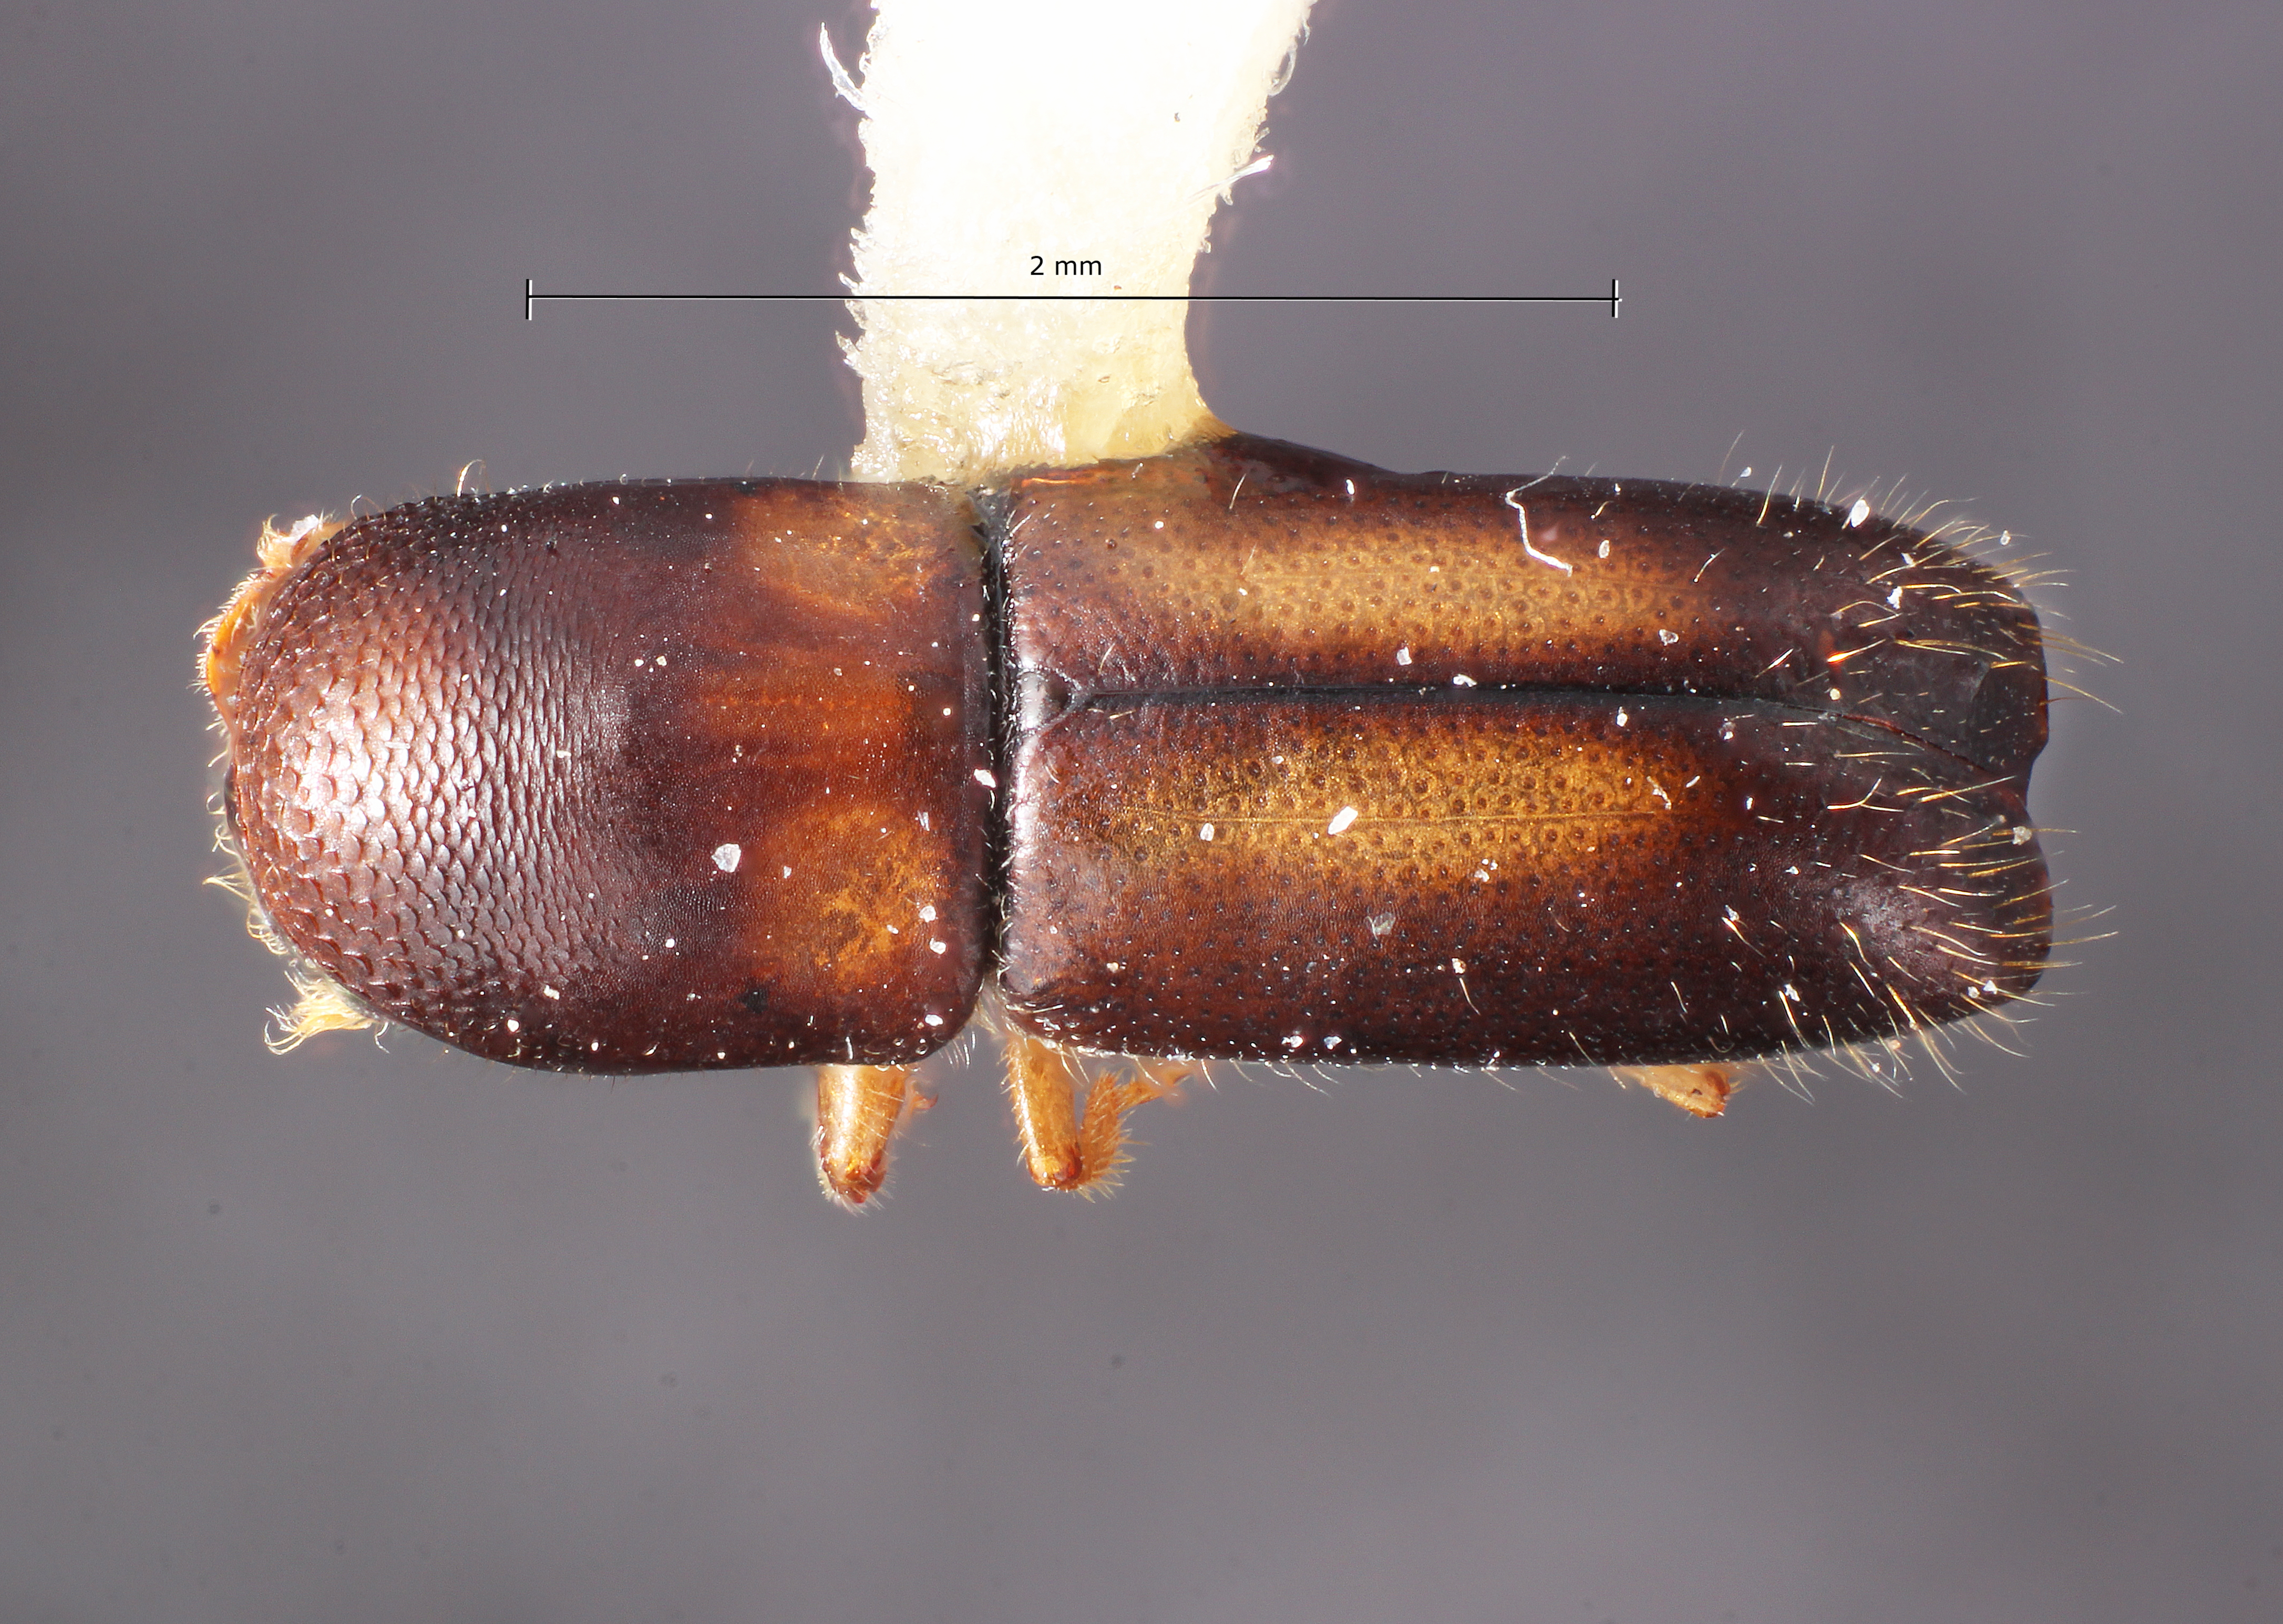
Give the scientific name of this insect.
Monarthrum bicolor
